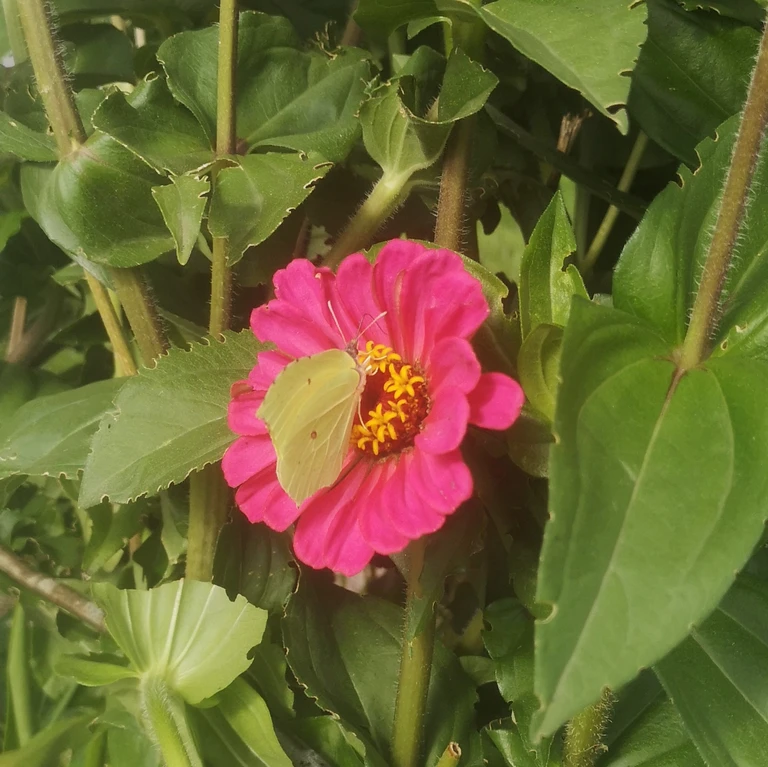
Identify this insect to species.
Gonepteryx rhamni
